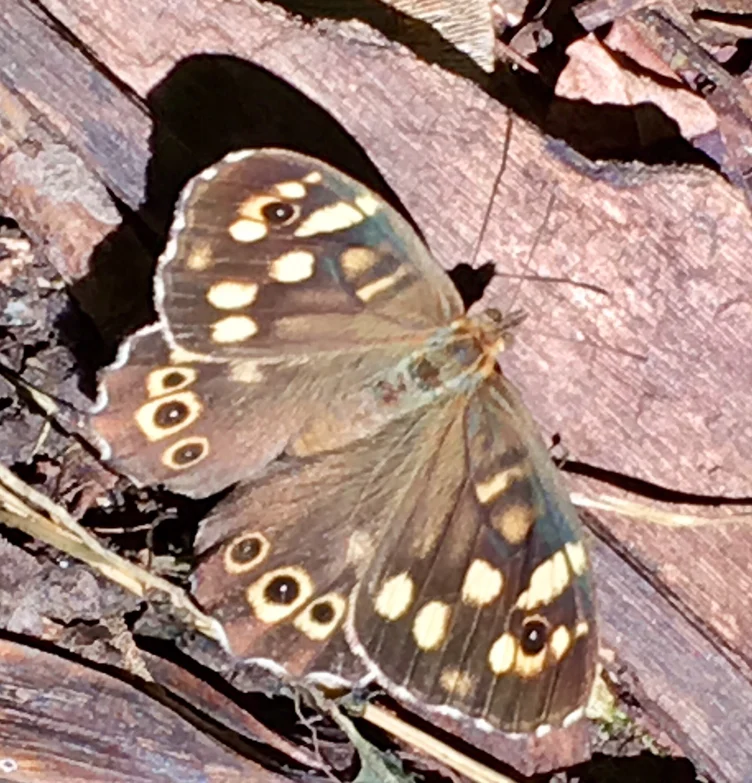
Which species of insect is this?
Pararge aegeria
